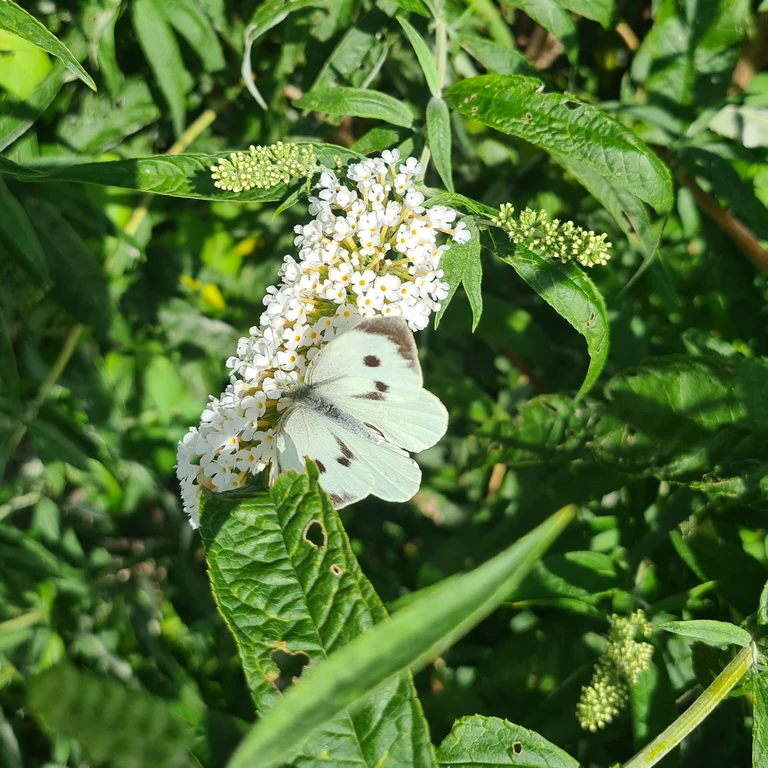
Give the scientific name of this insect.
Pieris brassicae
